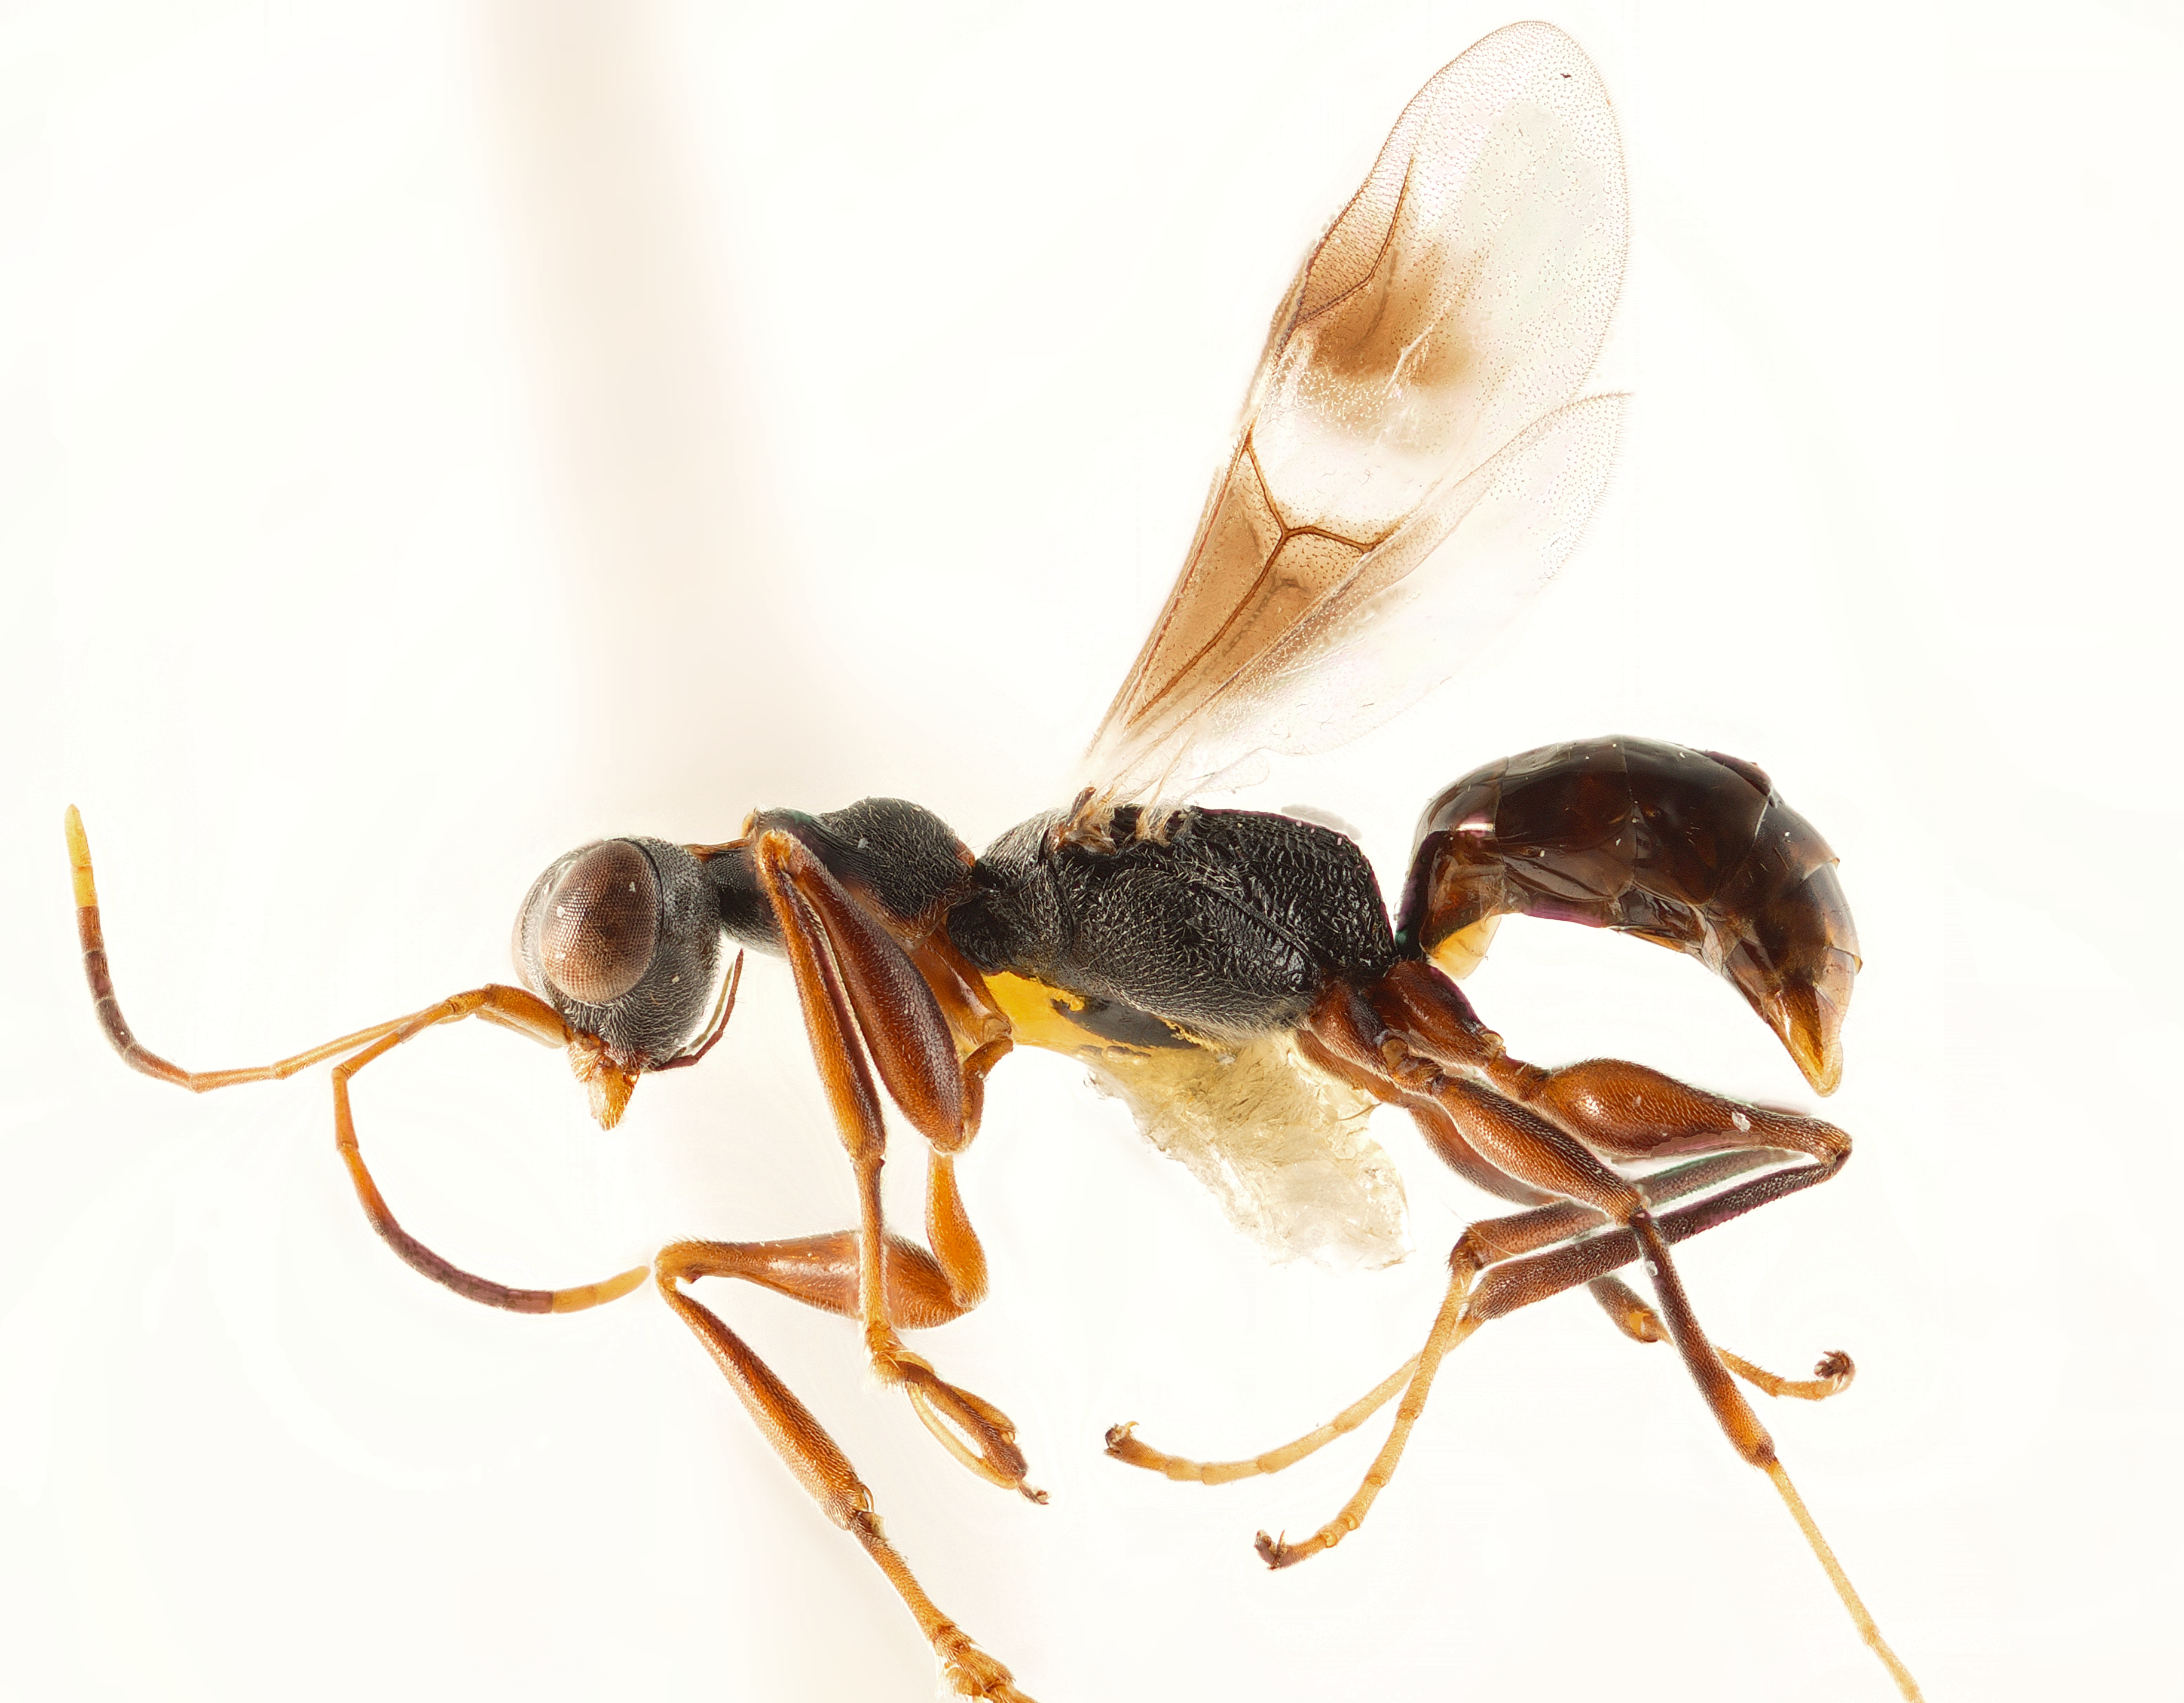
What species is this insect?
Neodryinus typhlocybae
